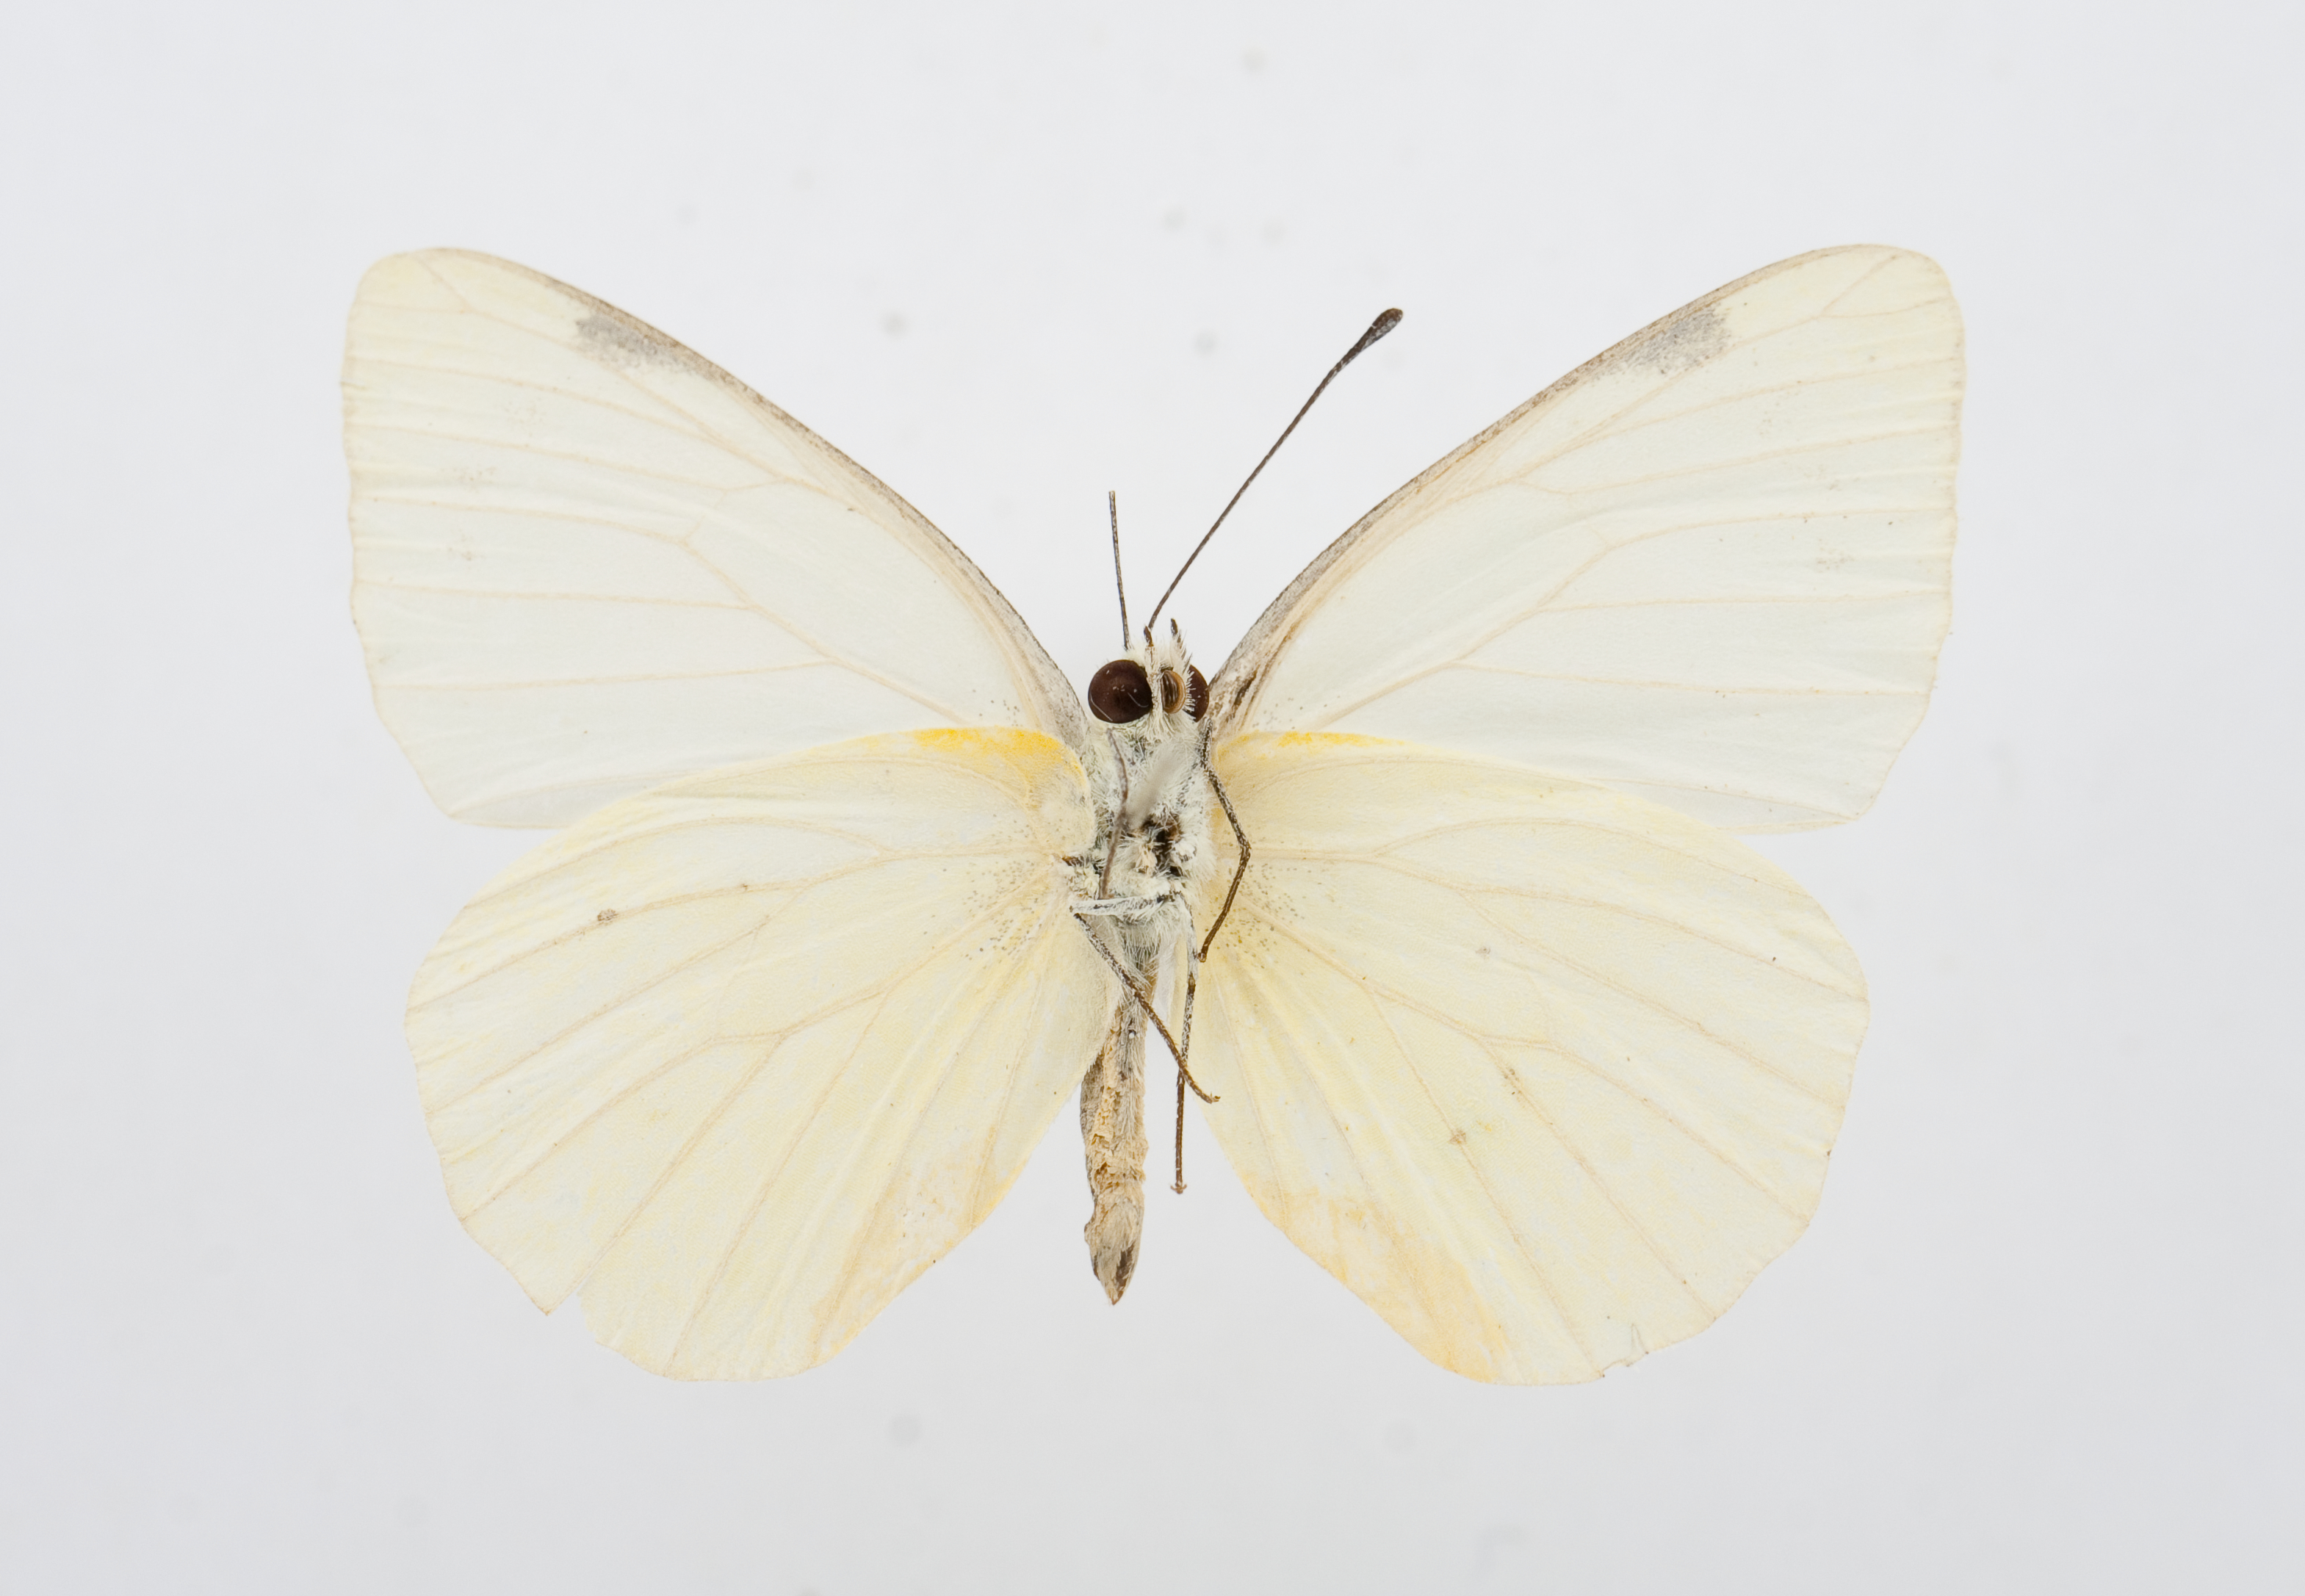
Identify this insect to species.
Belenois aldabrensis
